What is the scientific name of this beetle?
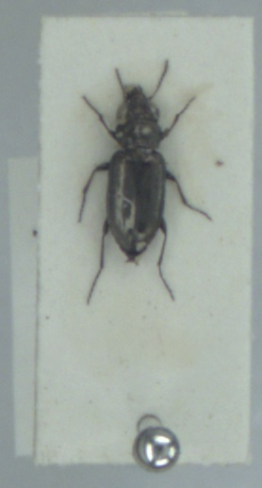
Notiophilus substriatus
